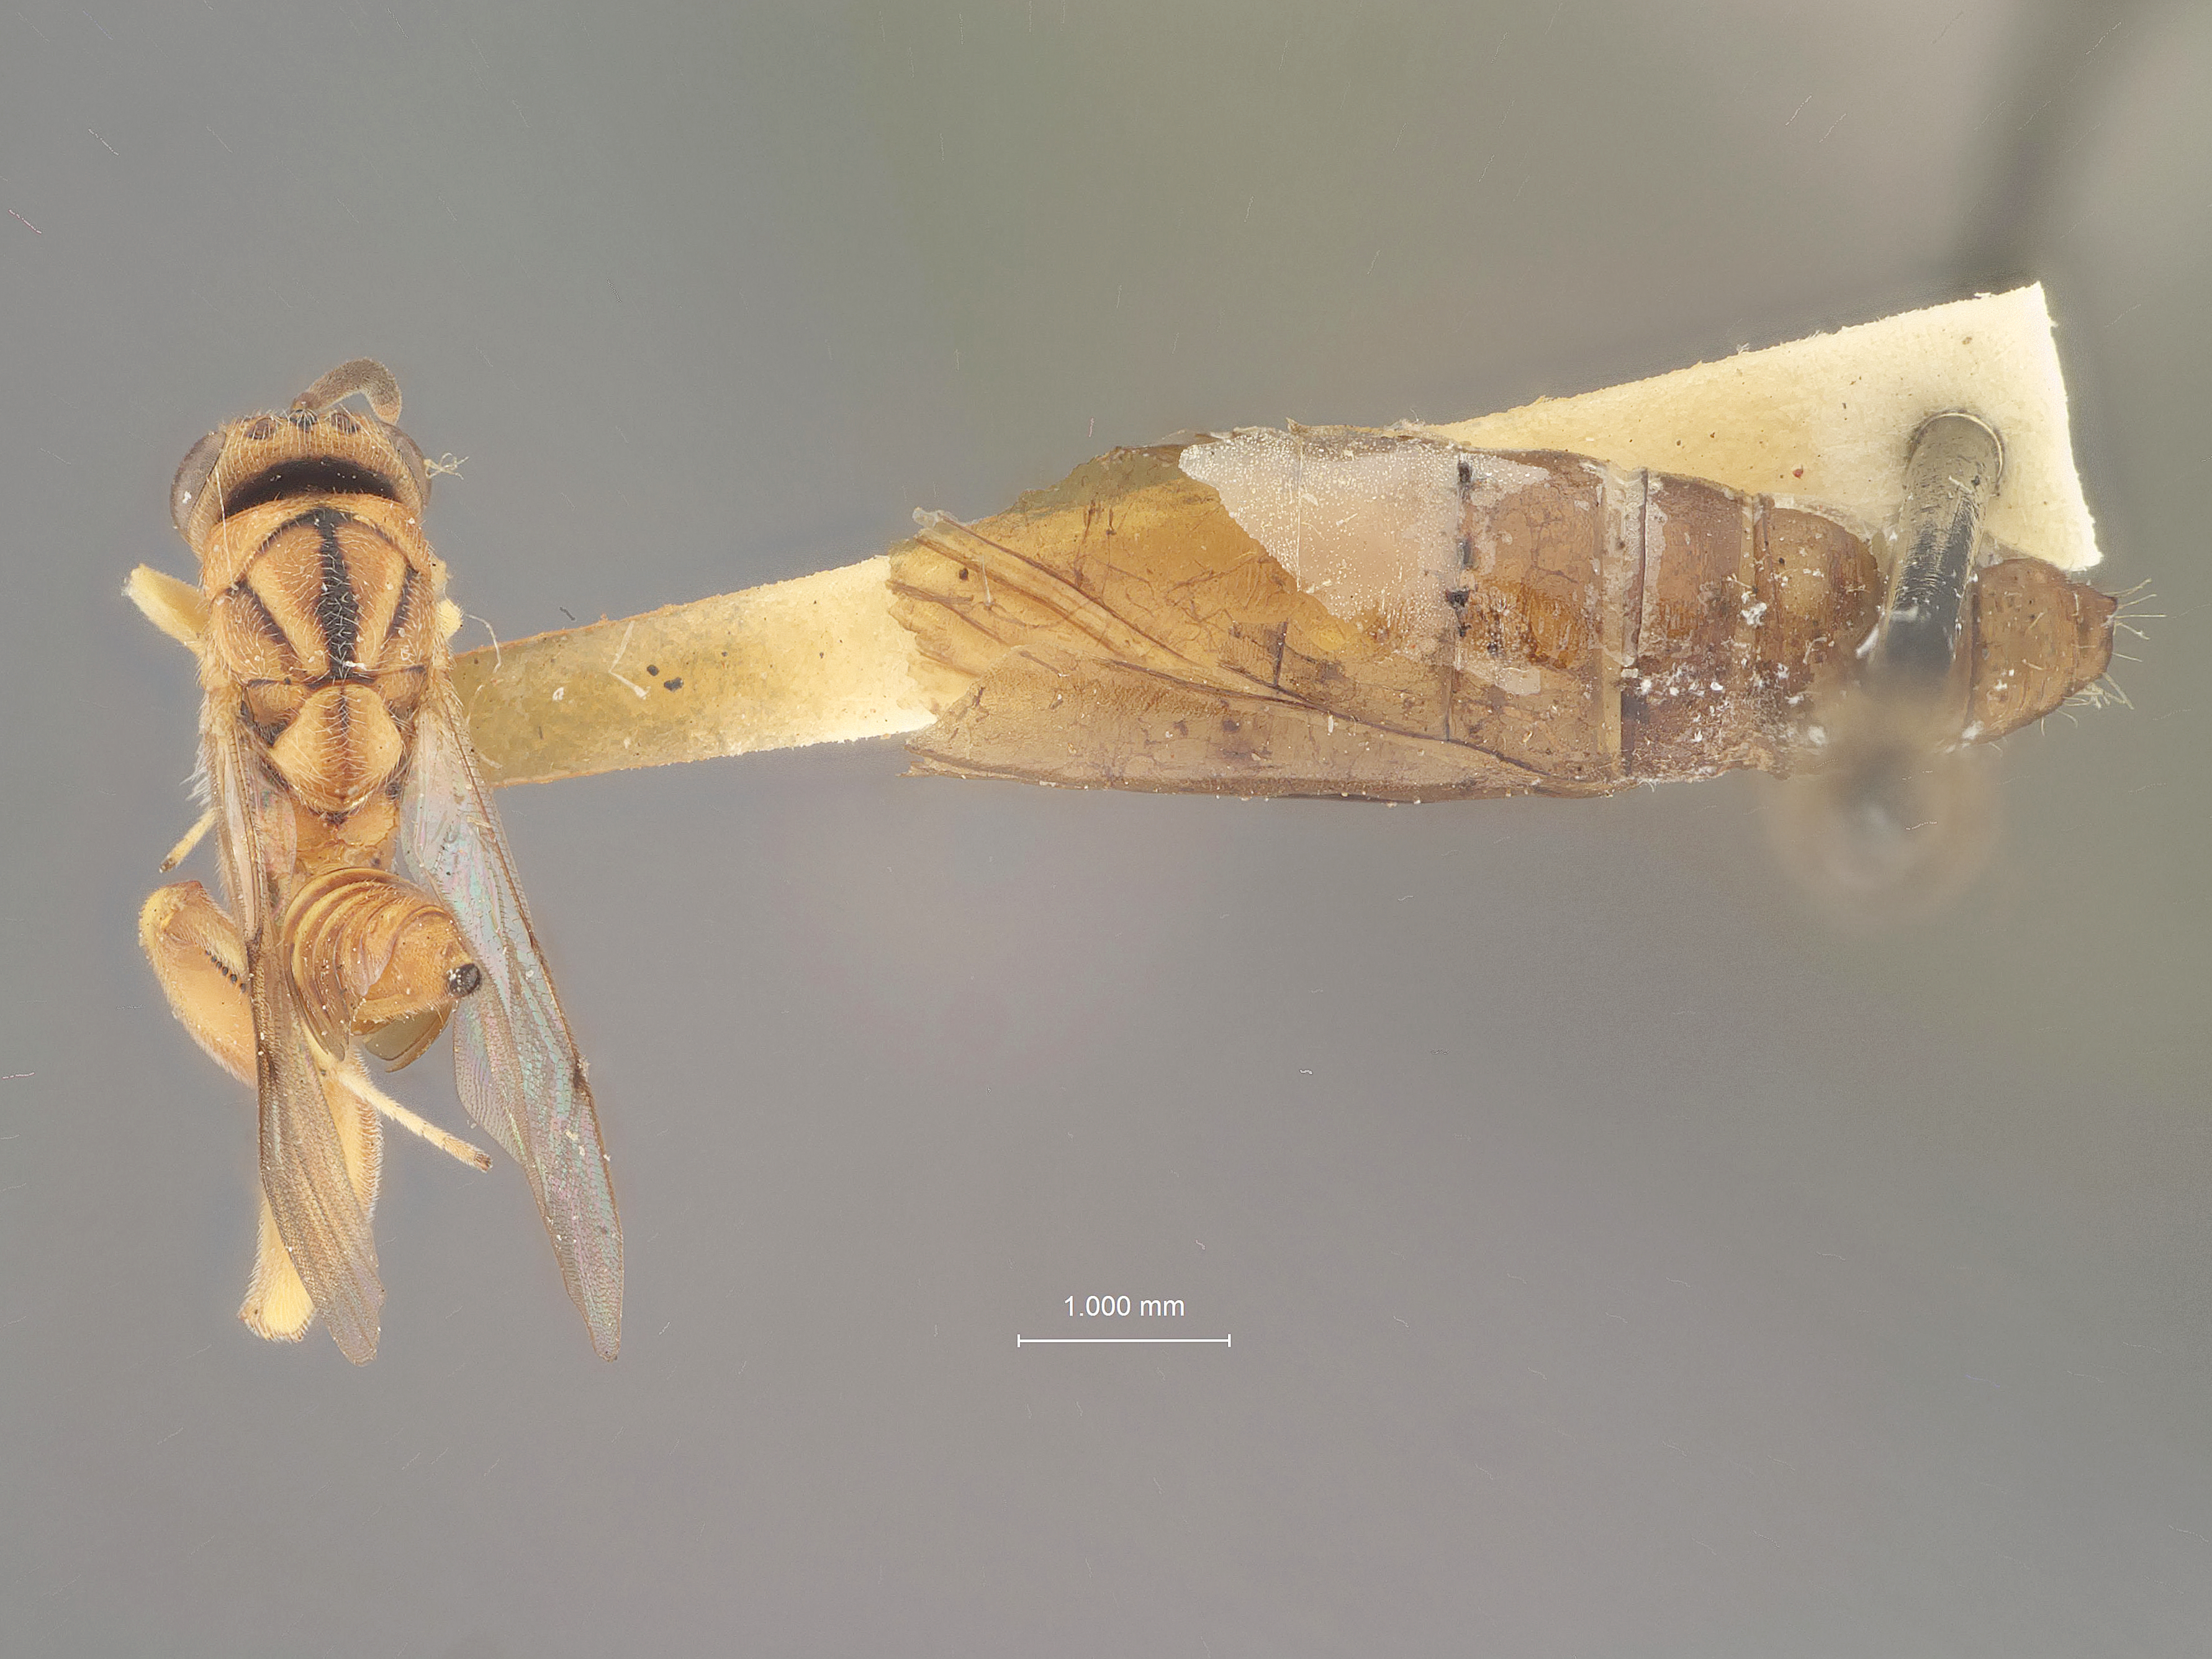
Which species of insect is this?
Spilochalcis tanais
